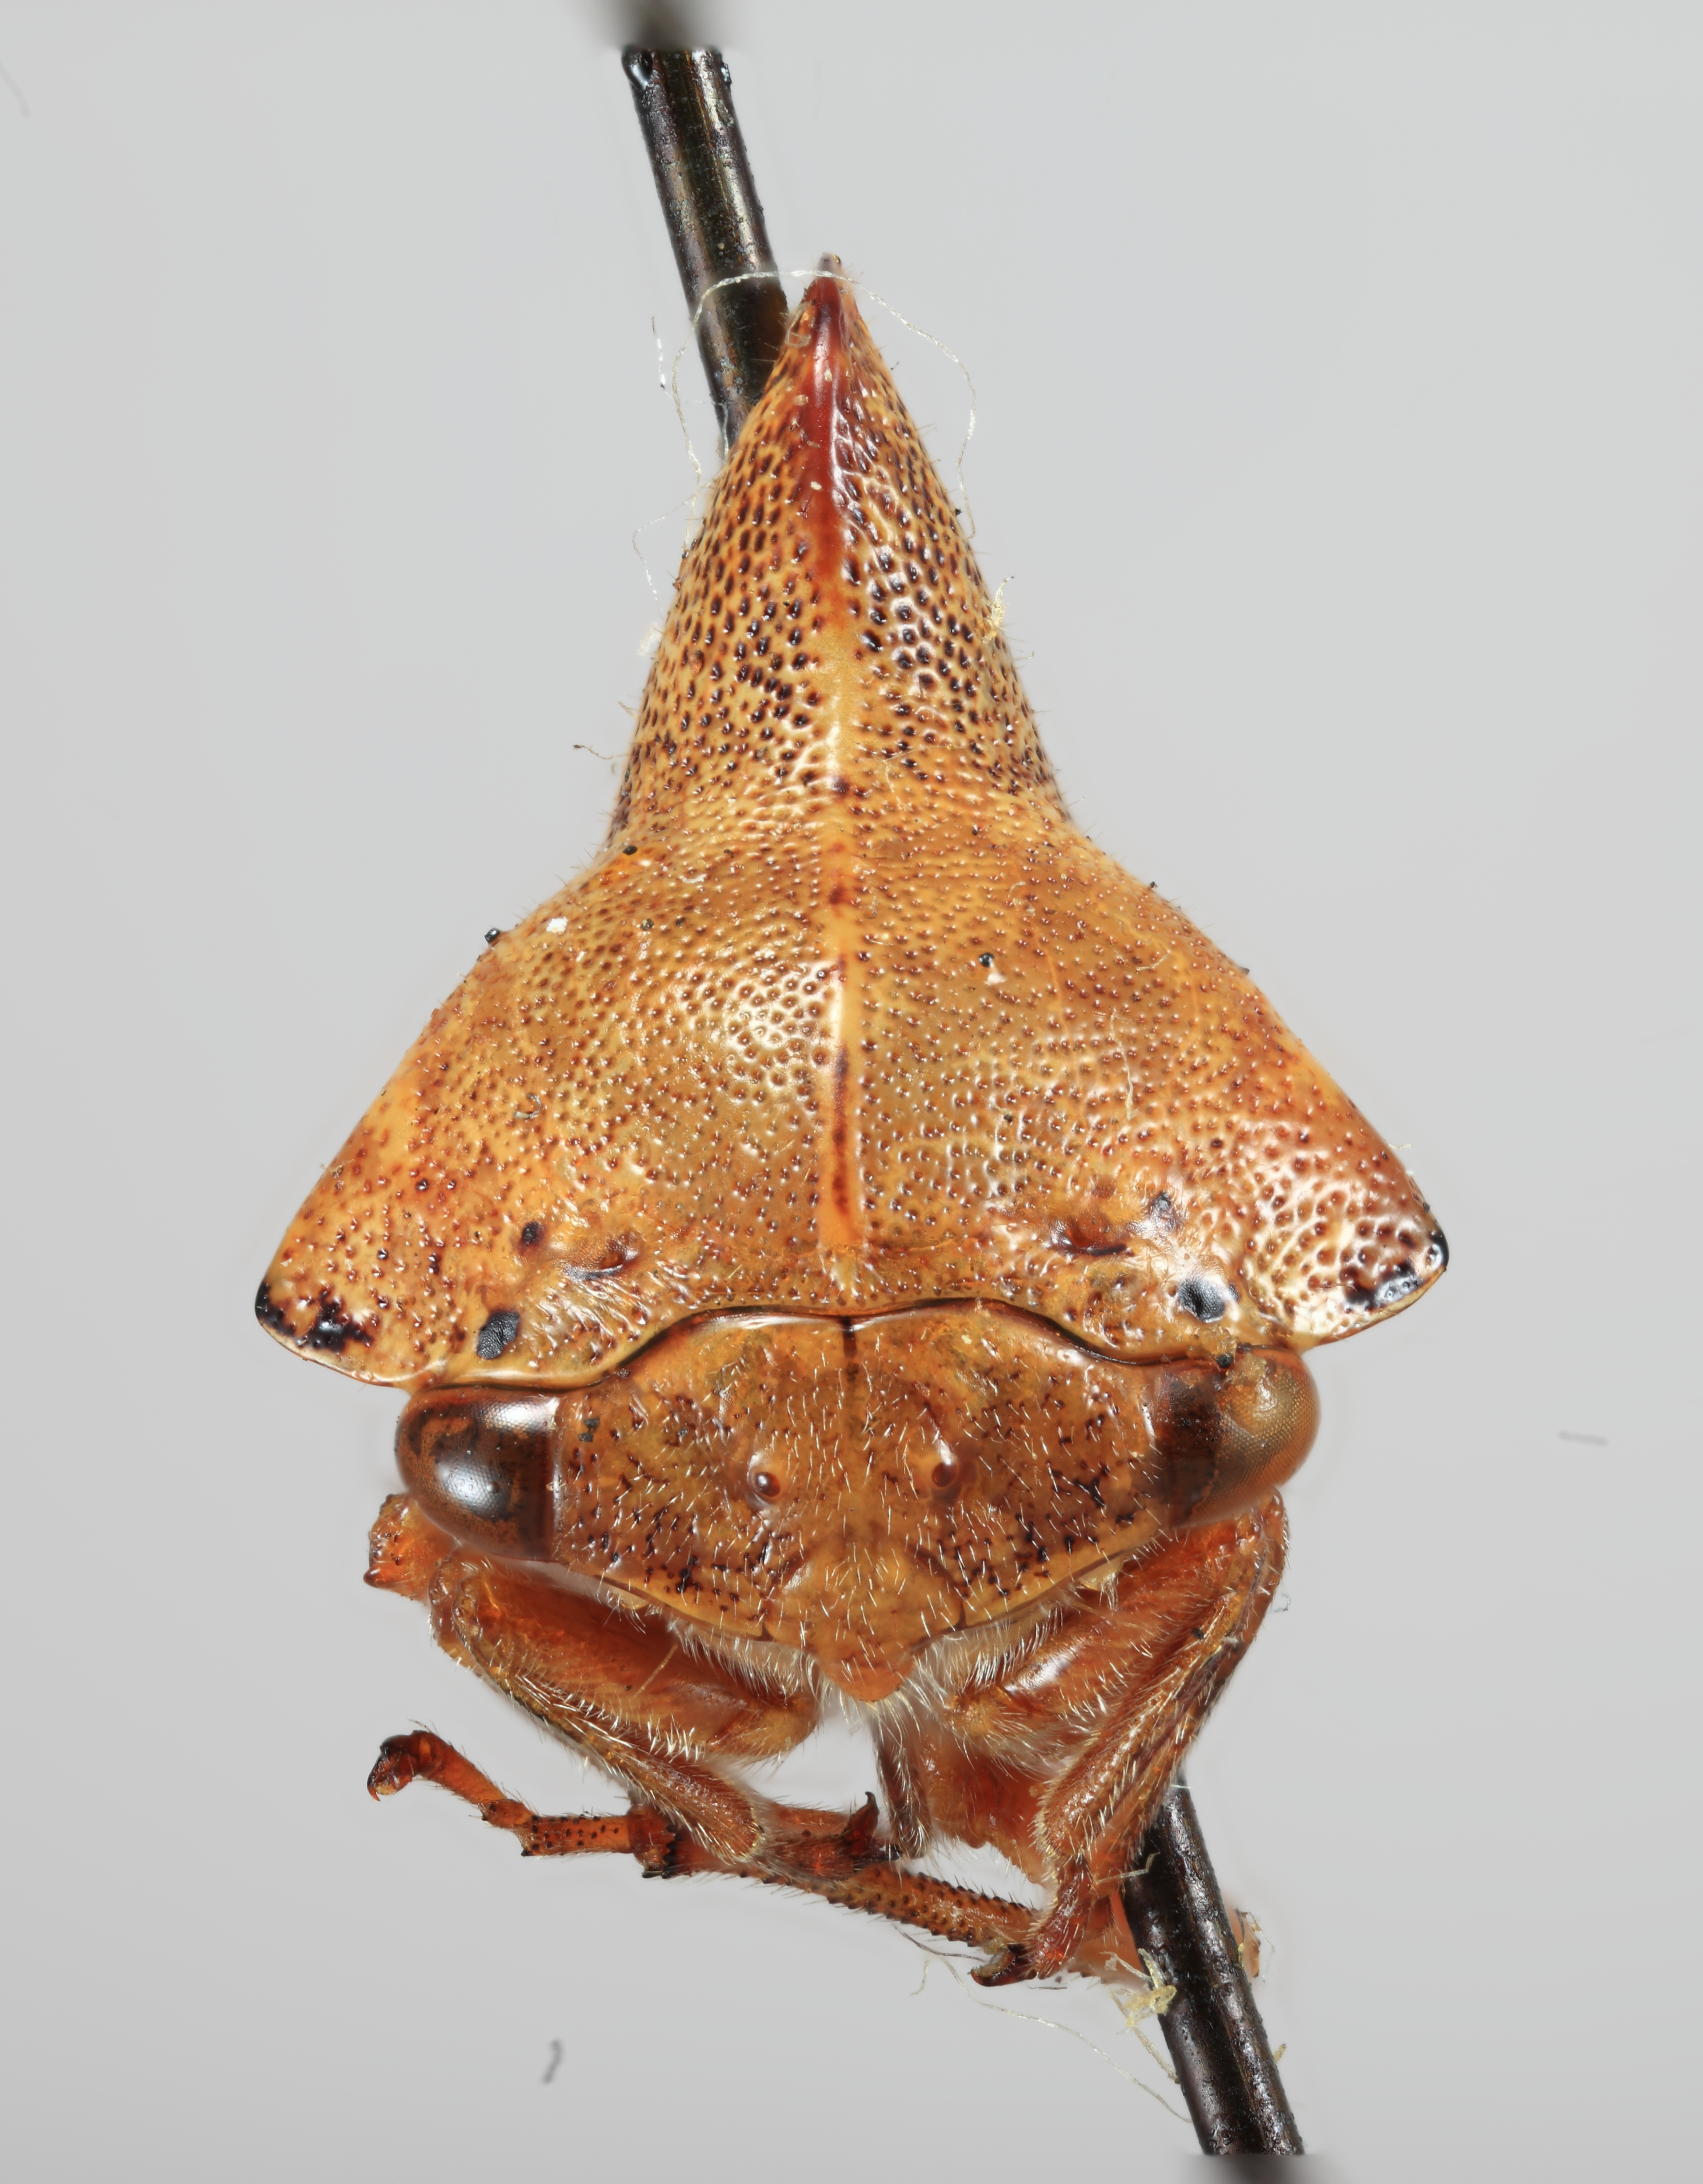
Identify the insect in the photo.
Telamona gibbera
